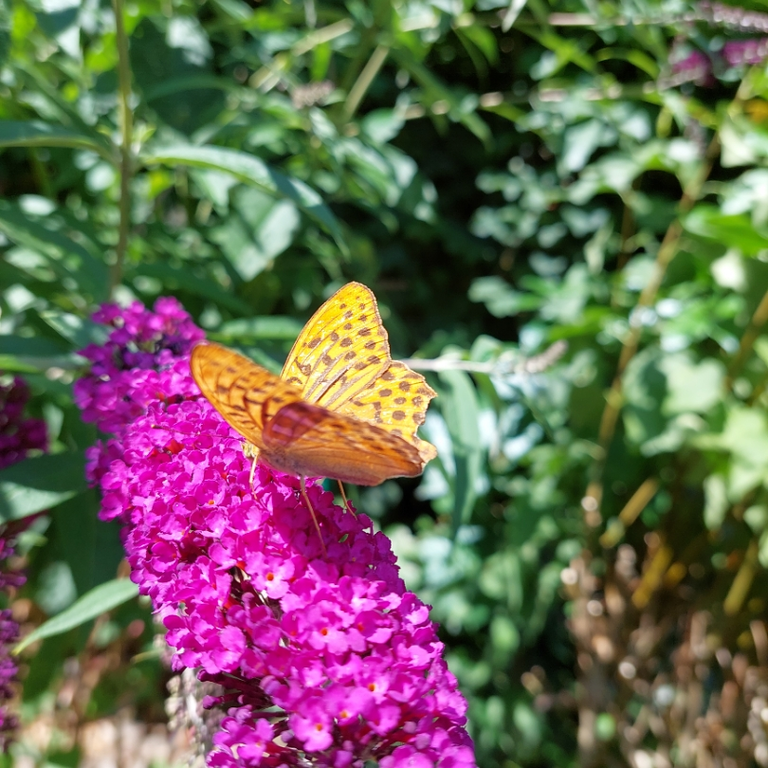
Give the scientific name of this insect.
Argynnis paphia
